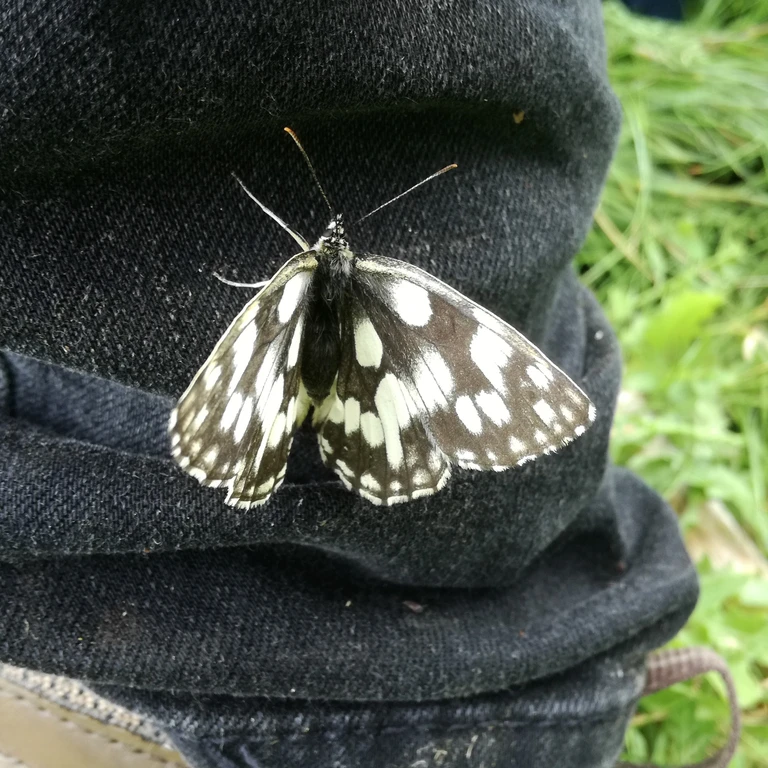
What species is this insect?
Melanargia galathea
